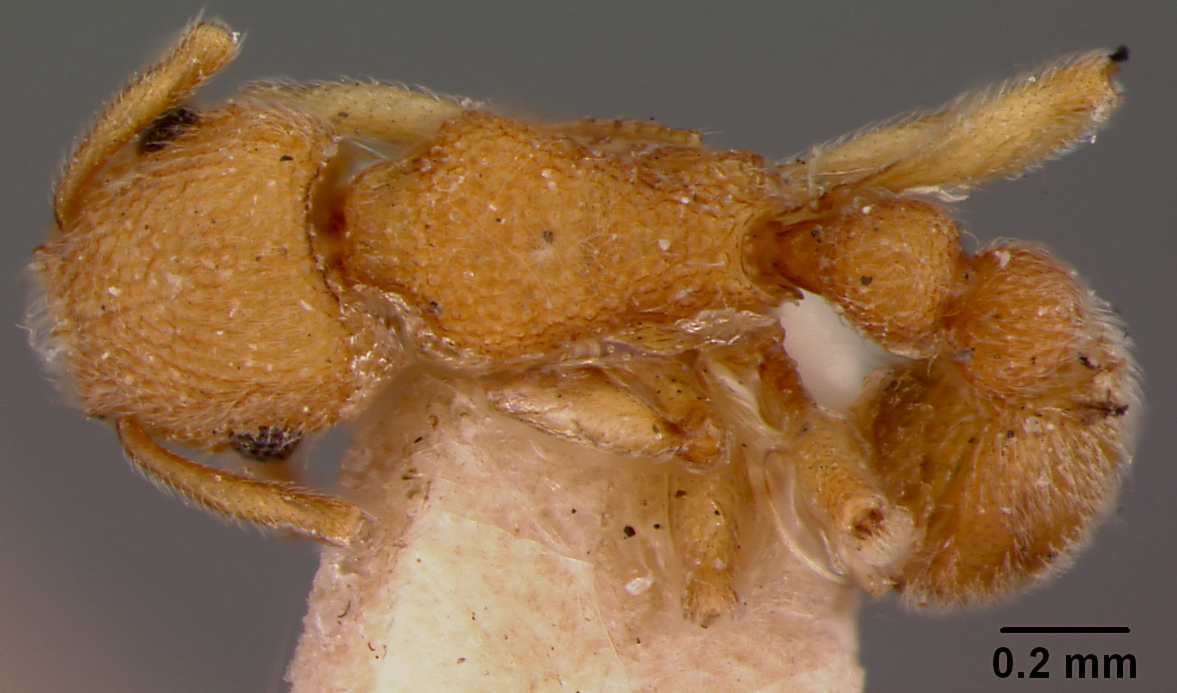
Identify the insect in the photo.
Triglyphothrix mayri
